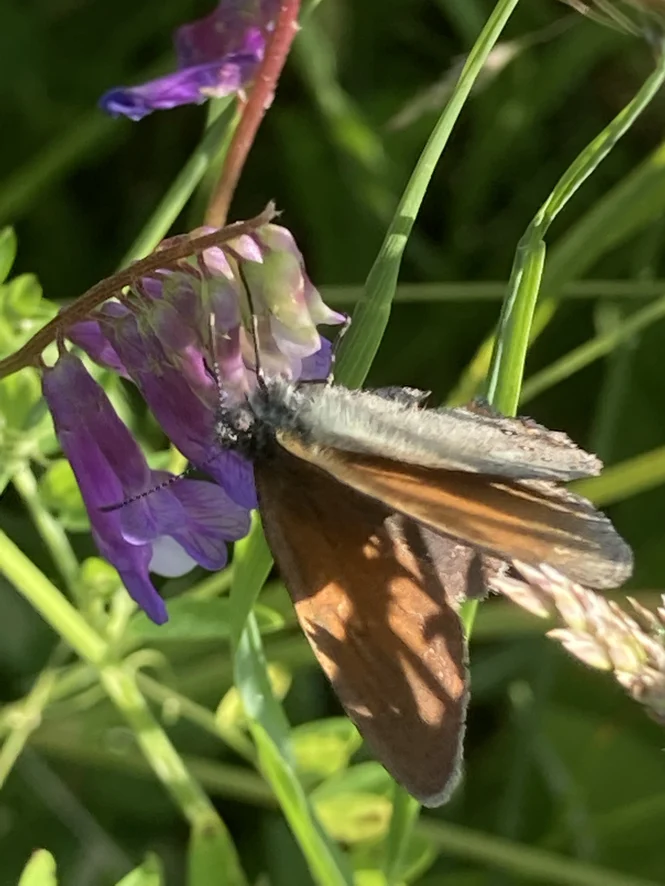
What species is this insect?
Coenonympha glycerion (also Coenonympha iphis)
